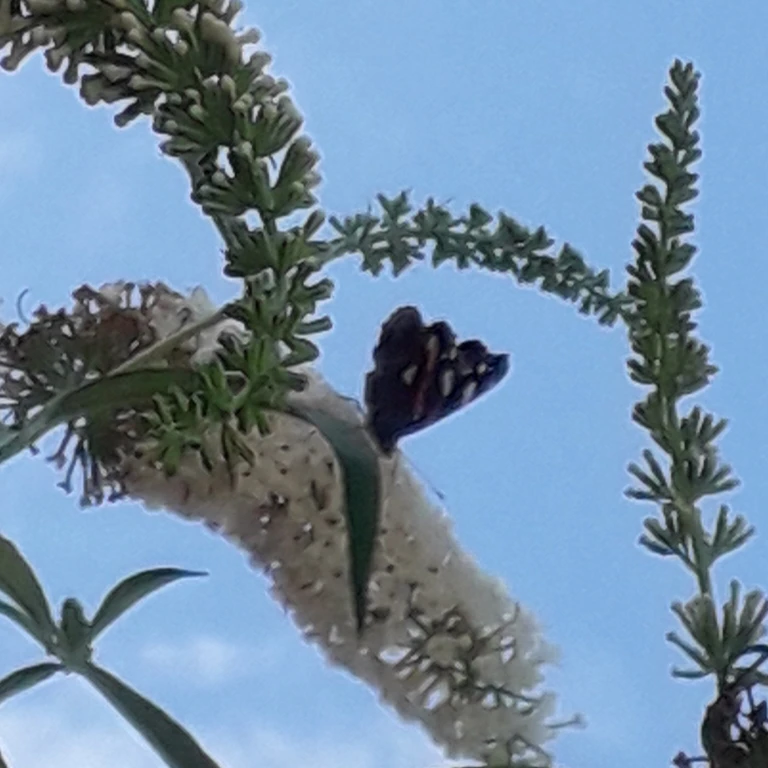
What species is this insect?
Vanessa atalanta
